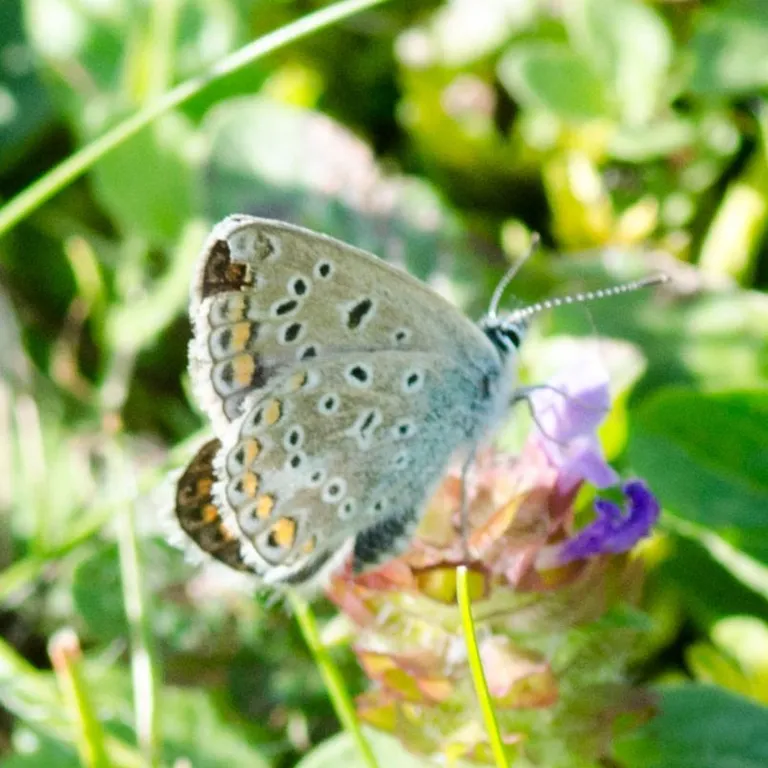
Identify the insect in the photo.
Polyommatus icarus
